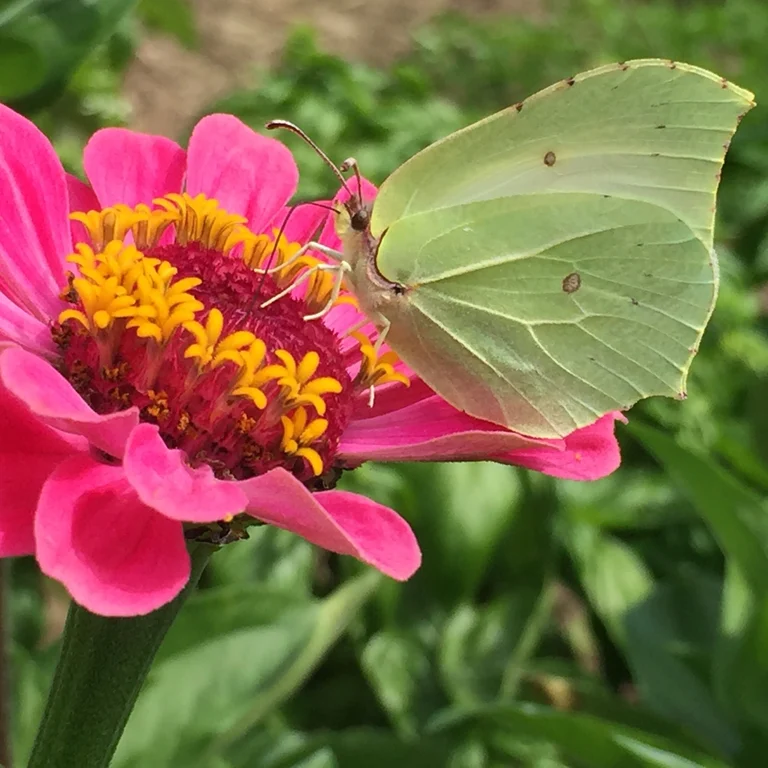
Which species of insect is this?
Gonepteryx rhamni
